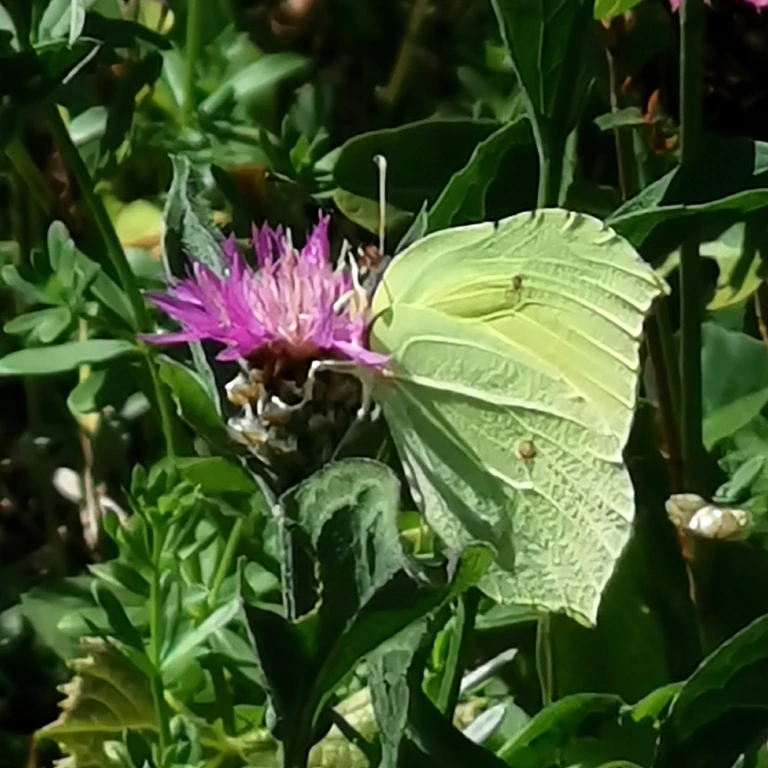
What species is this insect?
Gonepteryx rhamni
